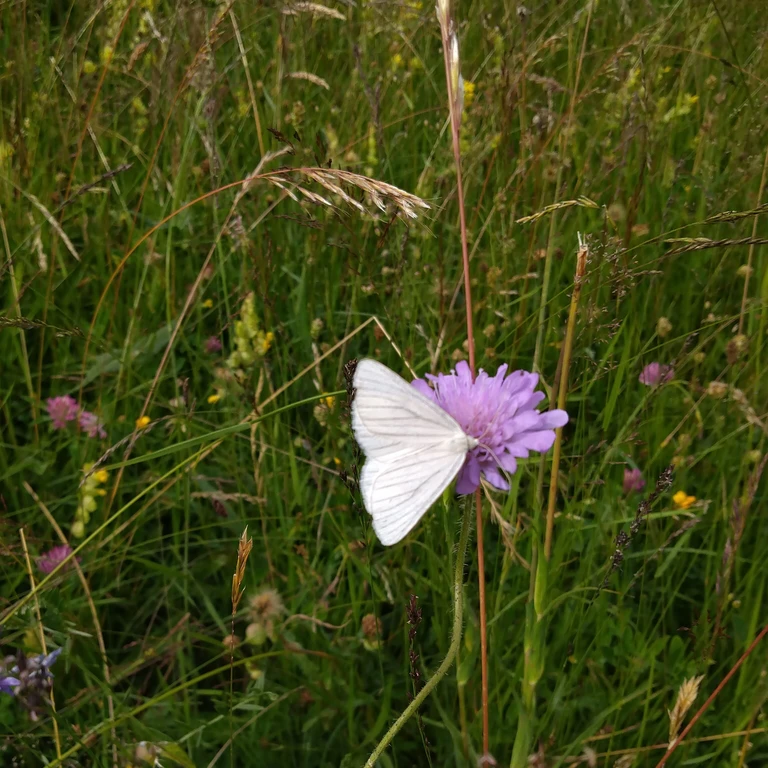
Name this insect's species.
Siona lineata
